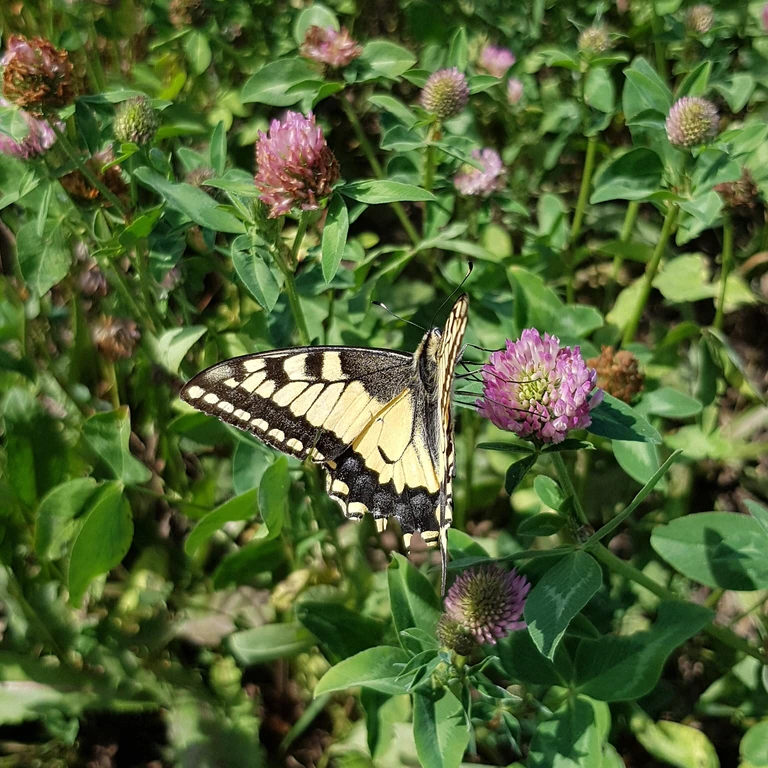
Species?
Papilio machaon
